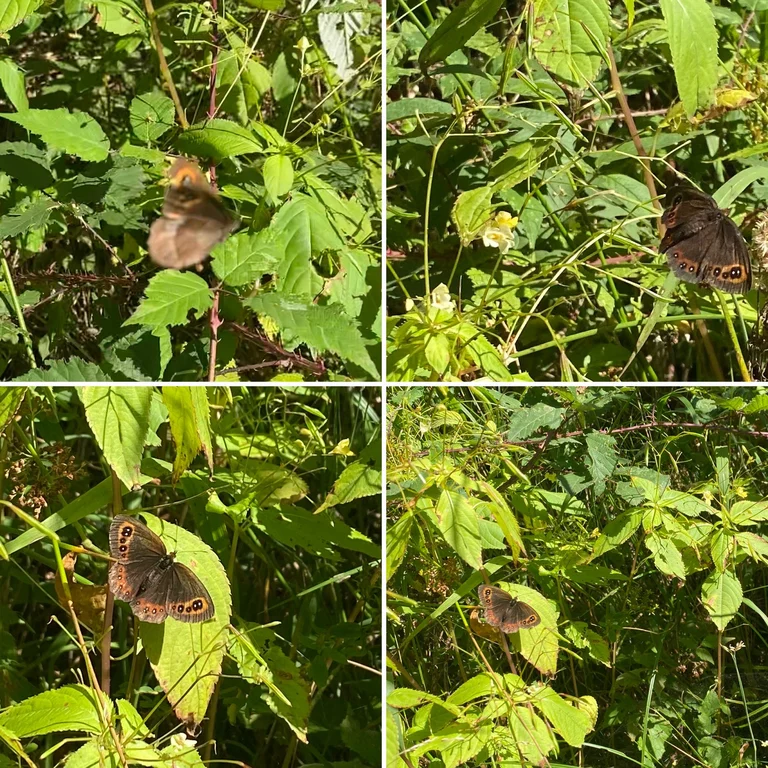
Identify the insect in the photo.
Erebia aethiops
